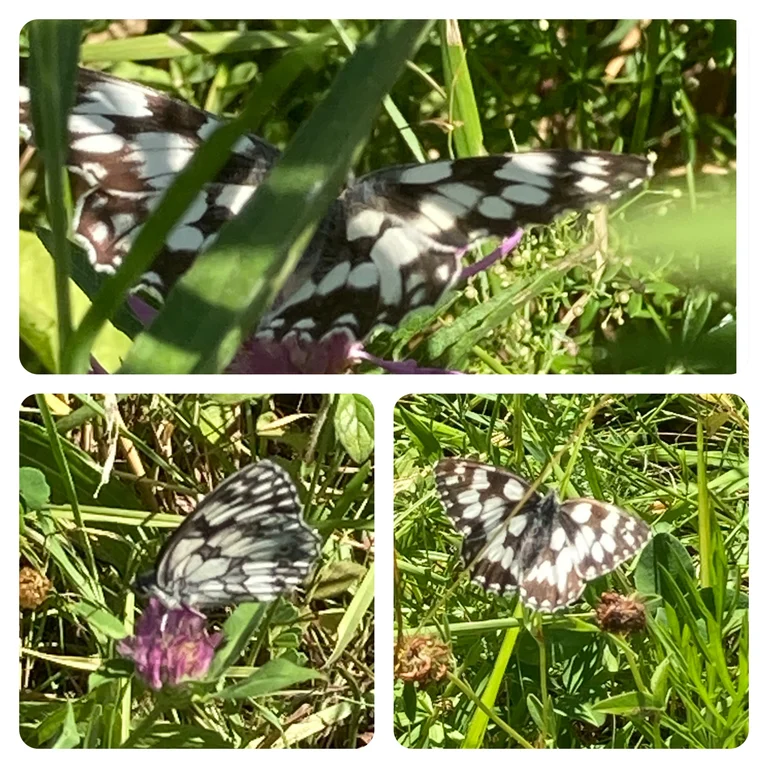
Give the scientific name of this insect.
Melanargia galathea
